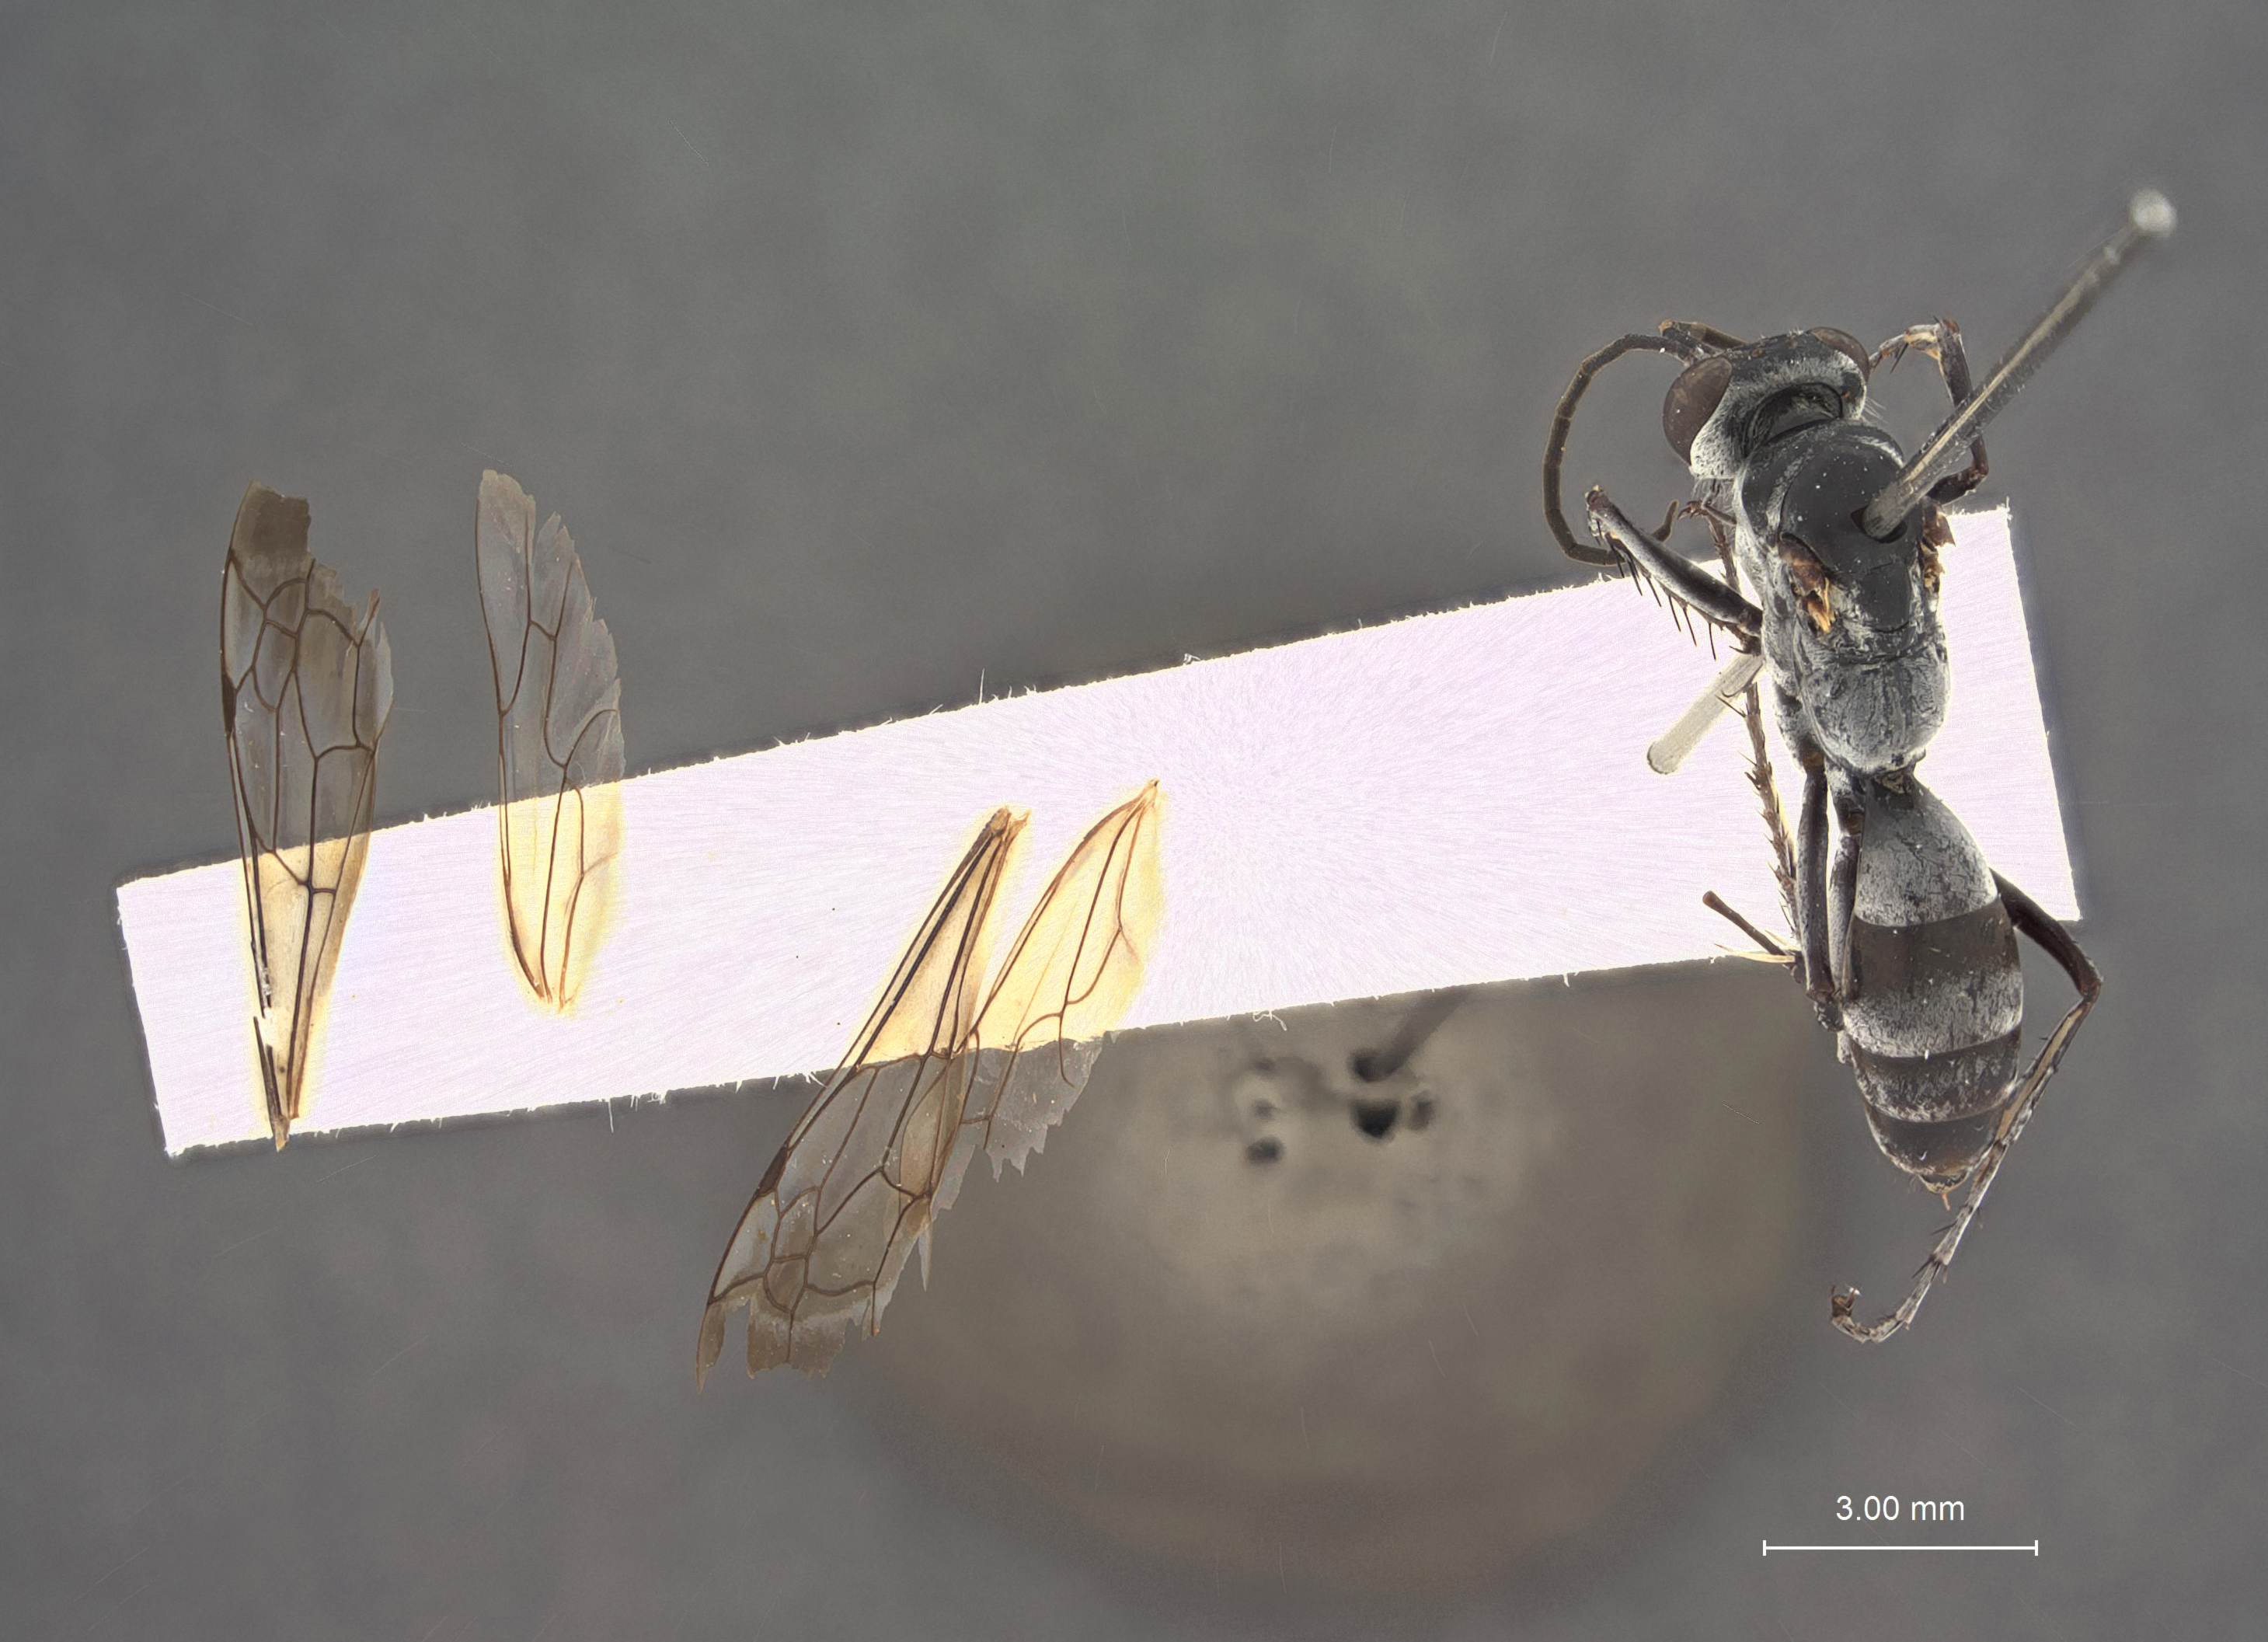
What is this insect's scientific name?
Anoplius meridianus
